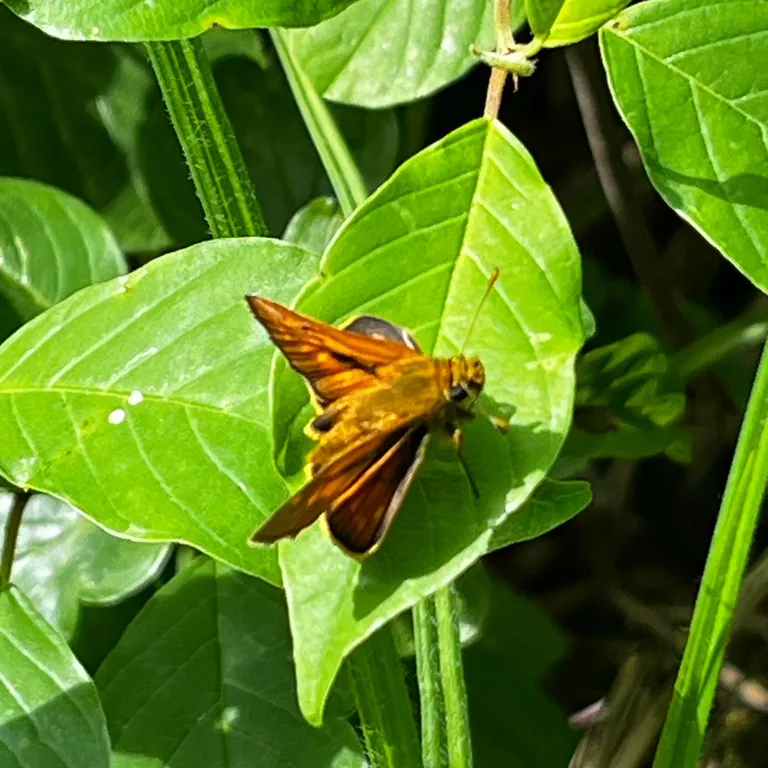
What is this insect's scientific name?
Ochlodes sylvanus (also Ochlodes venata)
